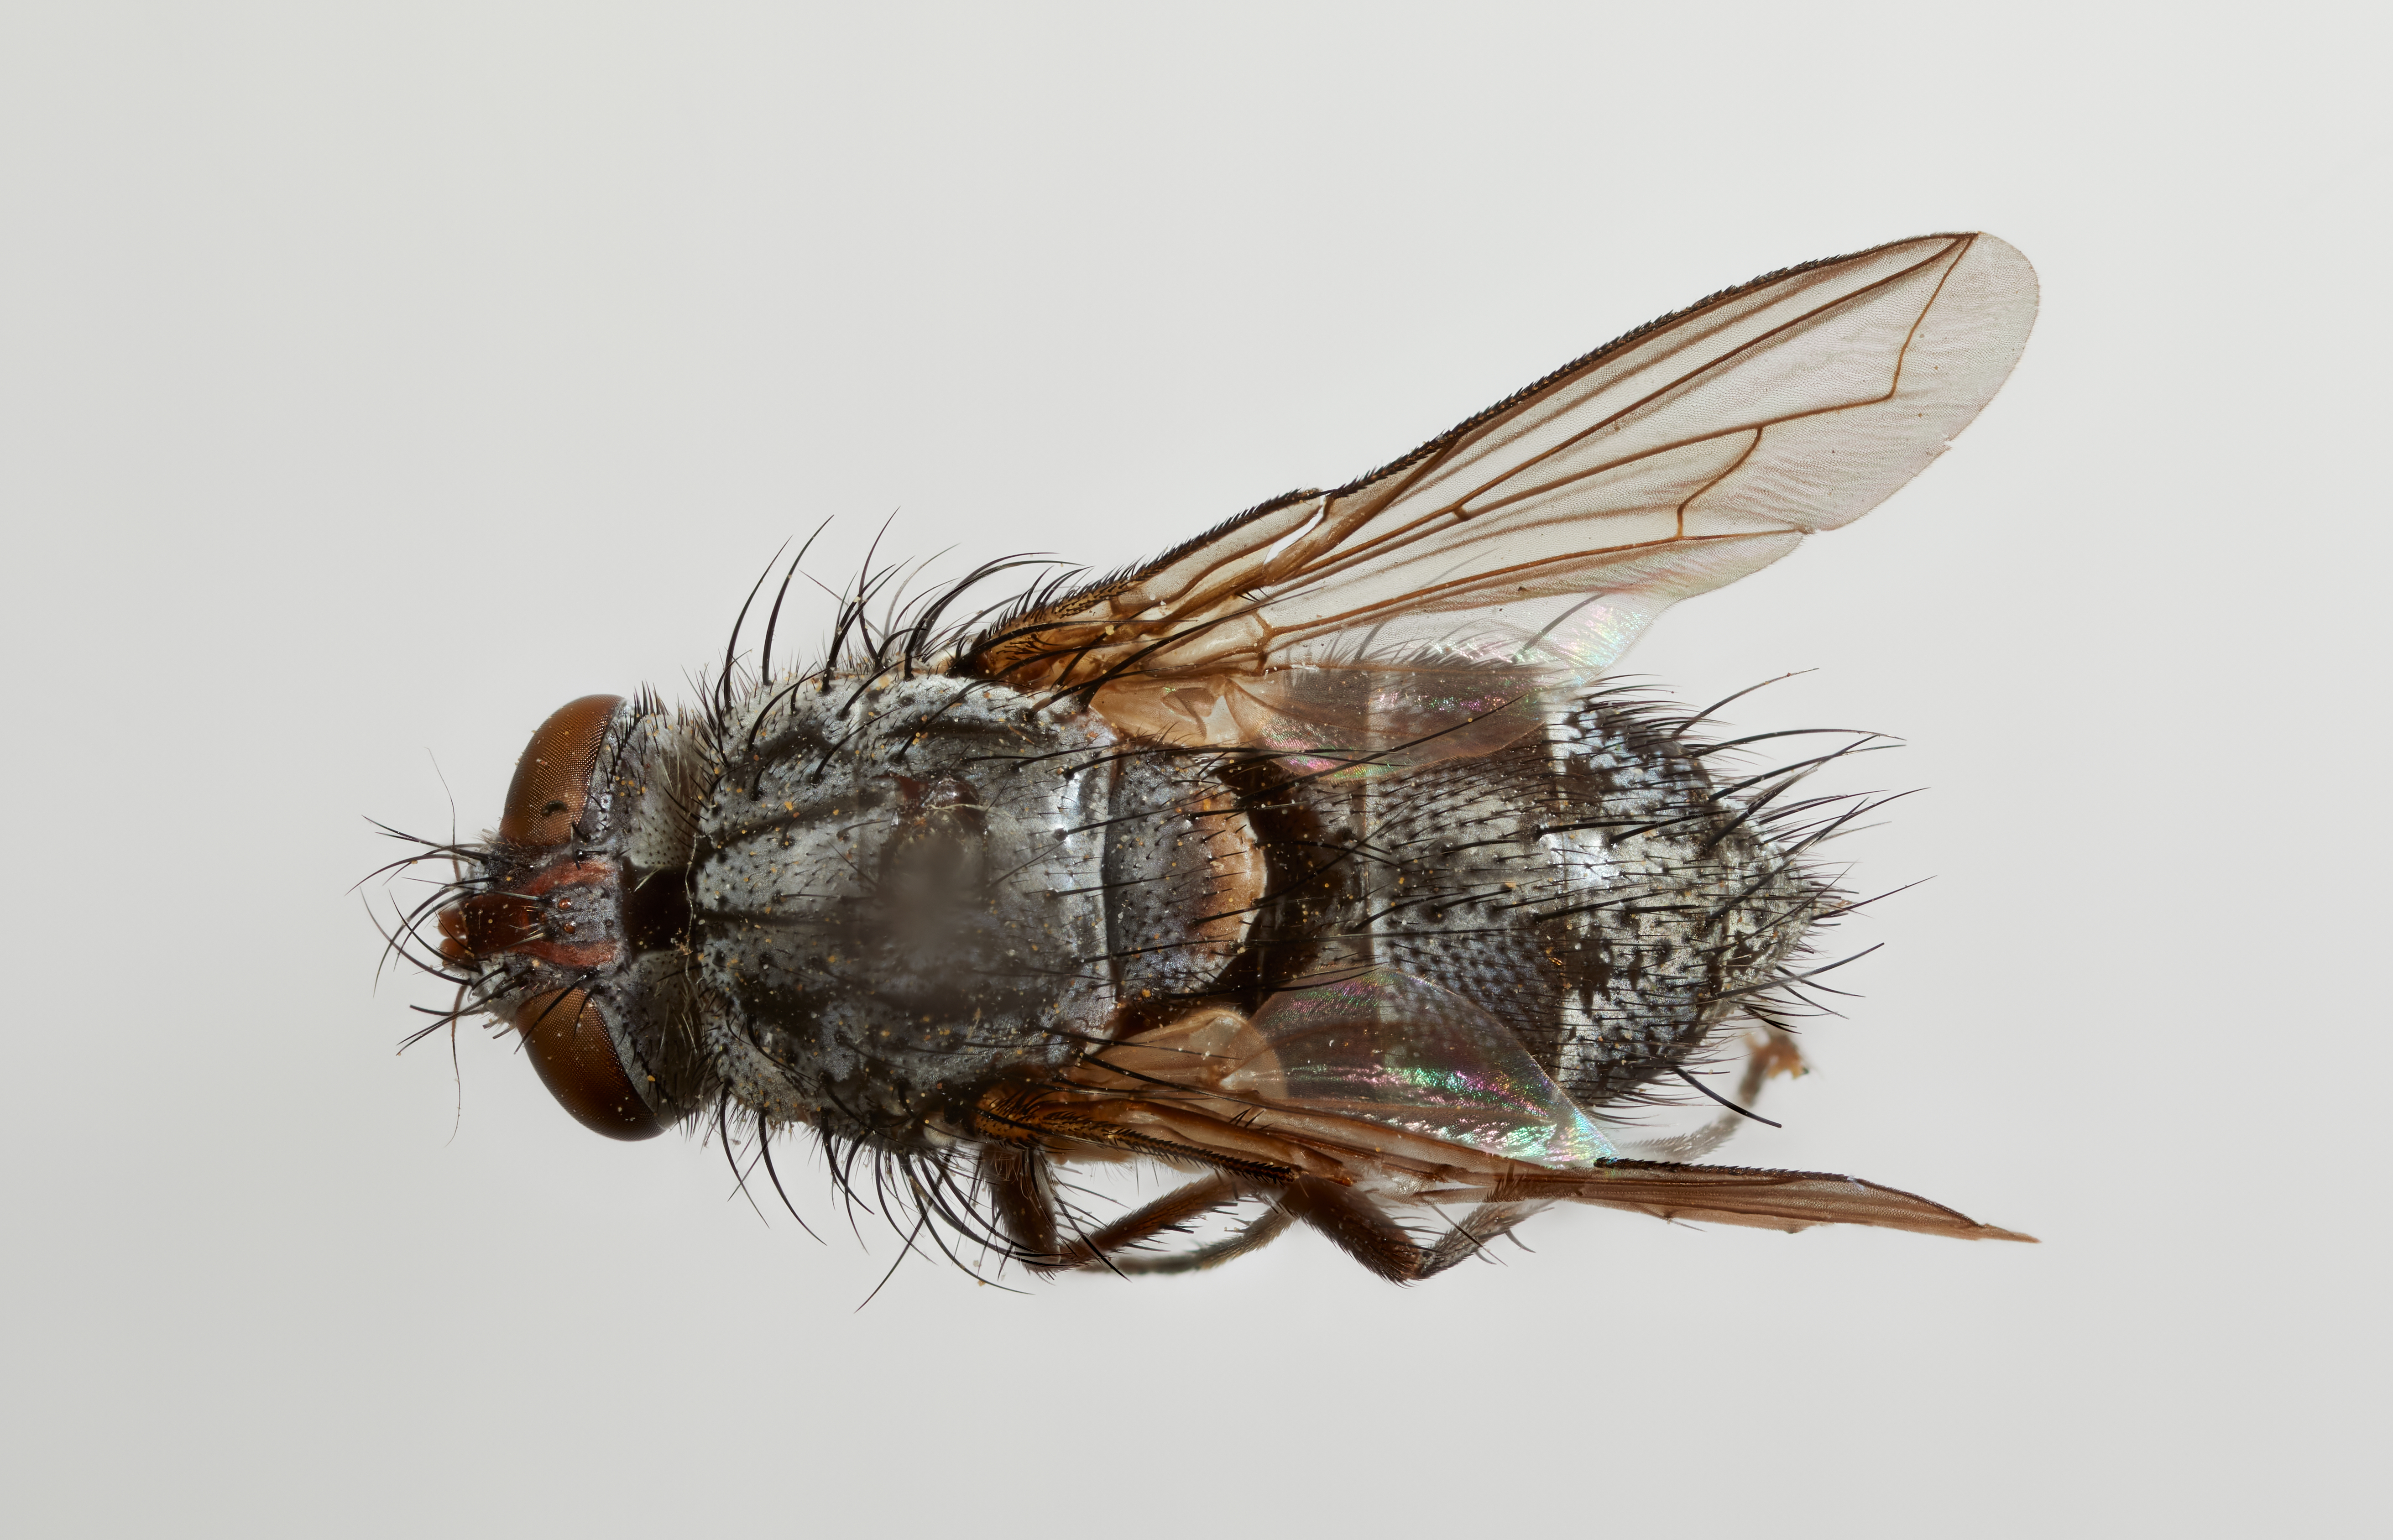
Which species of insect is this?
Sisyrosturmia chaetosa
